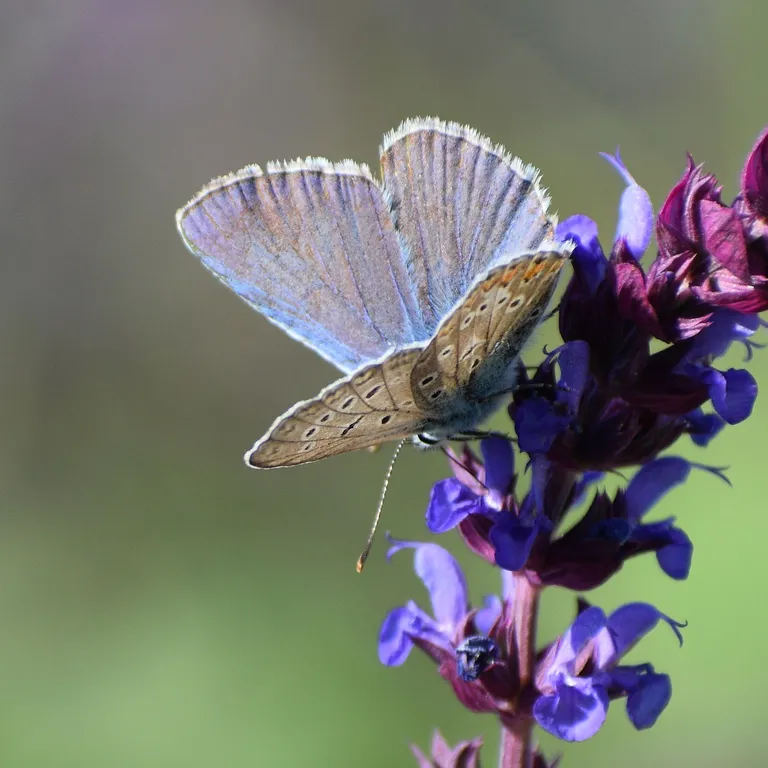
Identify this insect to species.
Polyommatus icarus
